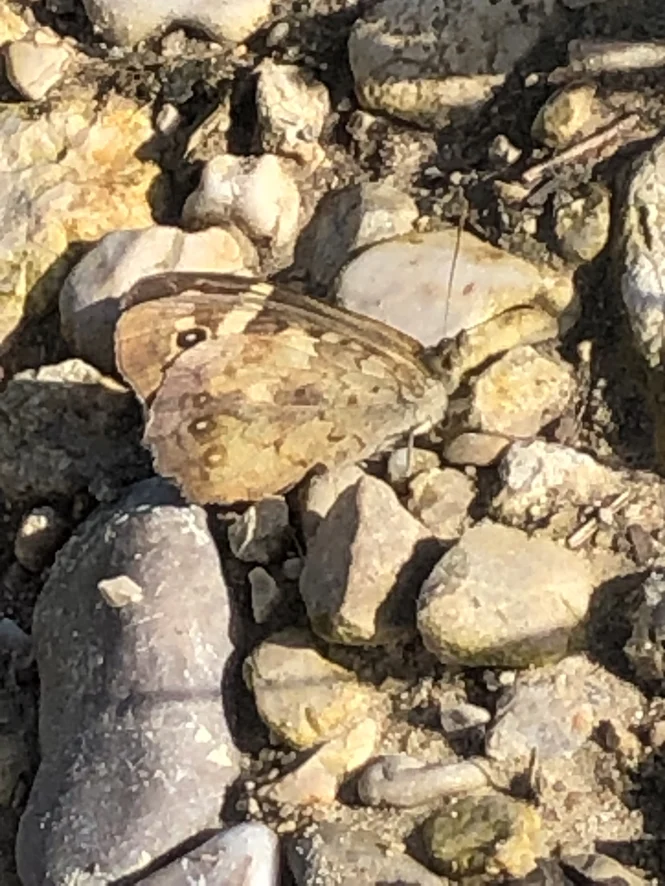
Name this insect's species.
Pararge aegeria
